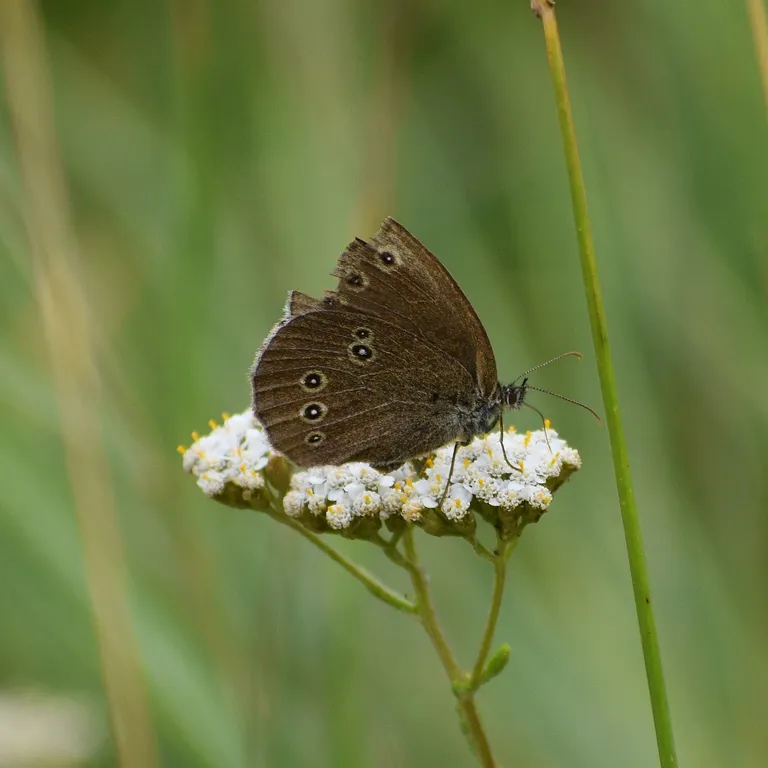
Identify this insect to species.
Aphantopus hyperantus
